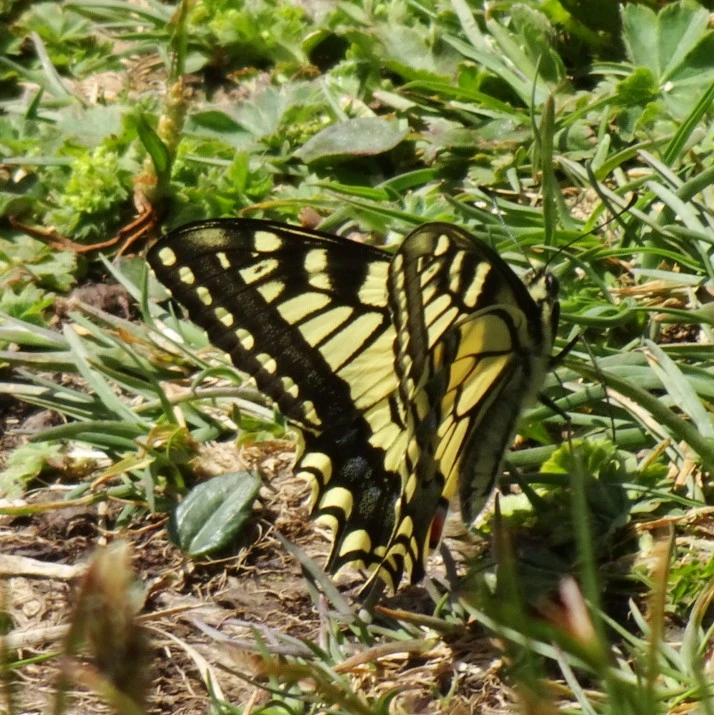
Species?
Papilio machaon
